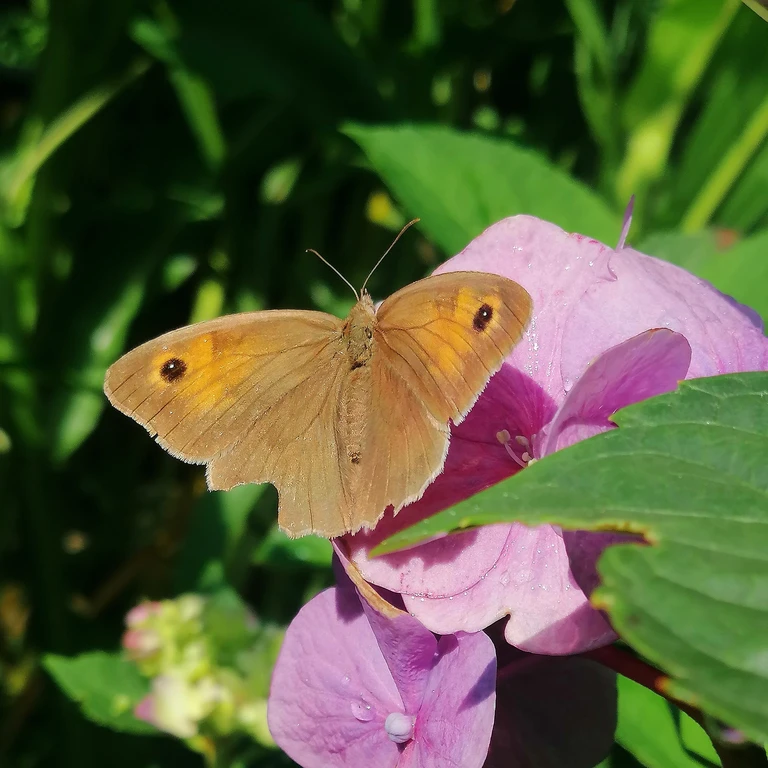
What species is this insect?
Maniola jurtina
